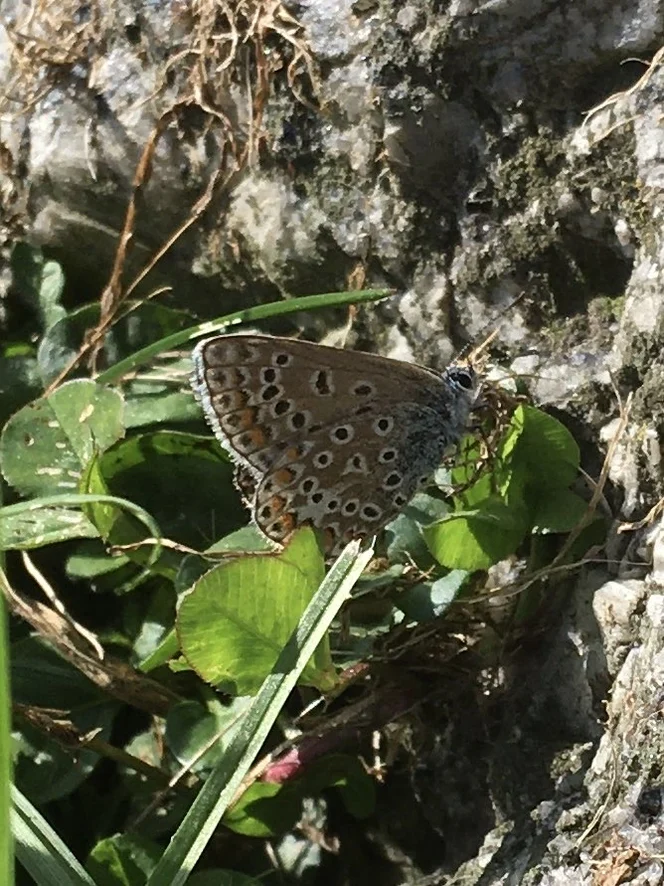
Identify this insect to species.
Polyommatus icarus
